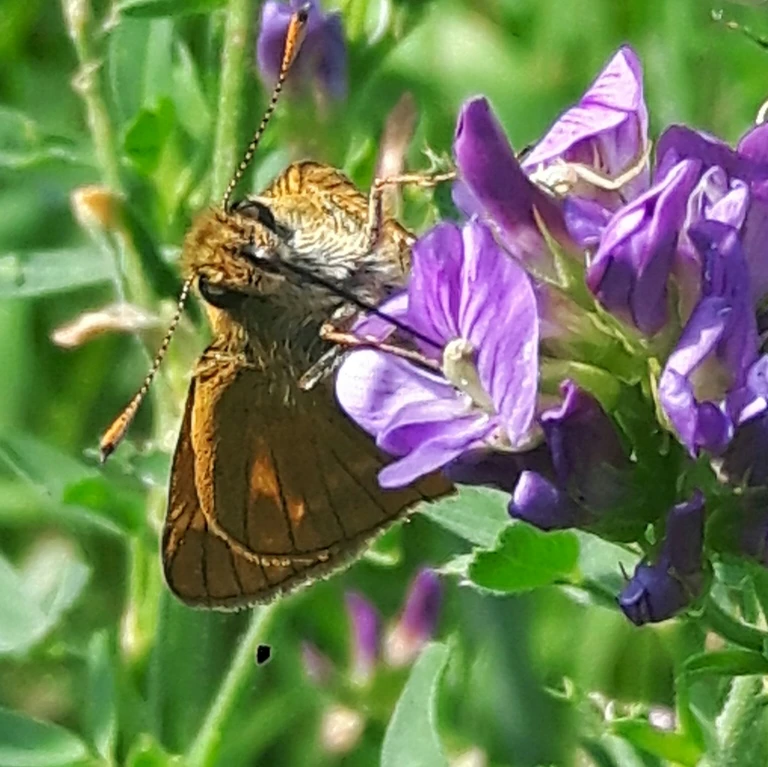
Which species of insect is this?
Ochlodes sylvanus (also Ochlodes venata)
